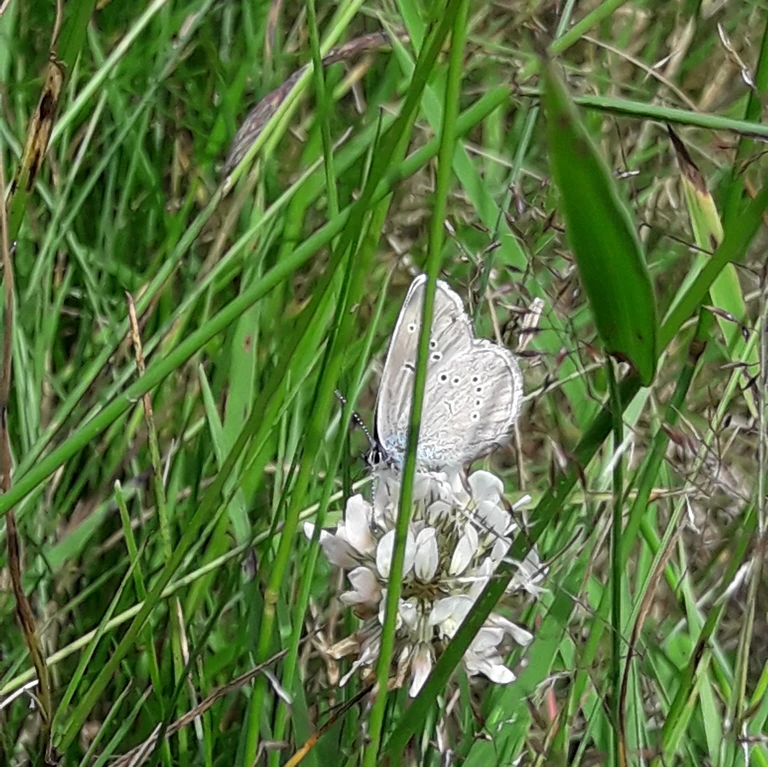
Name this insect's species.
Cyaniris semiargus
